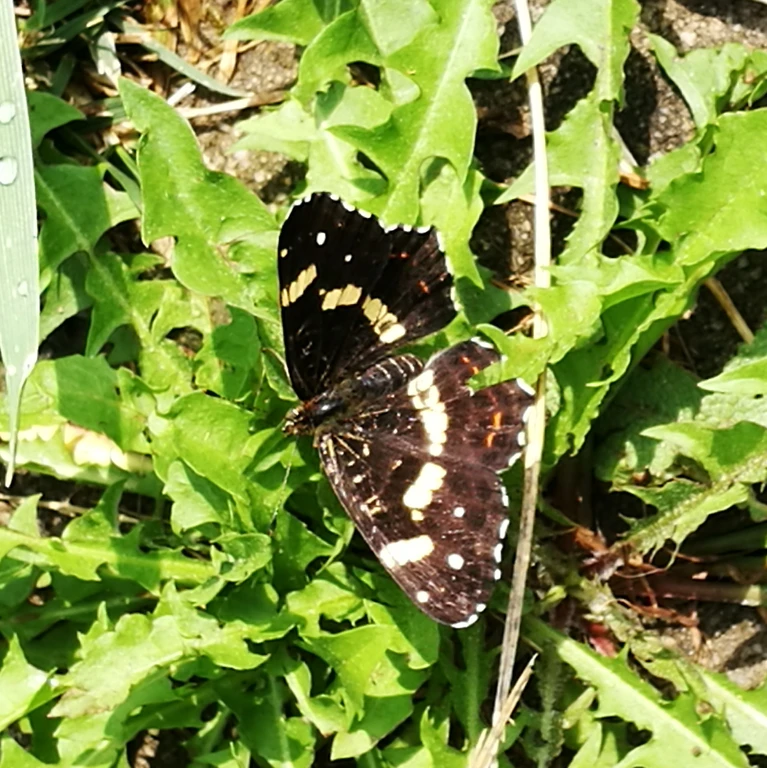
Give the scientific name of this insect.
Araschnia levana
